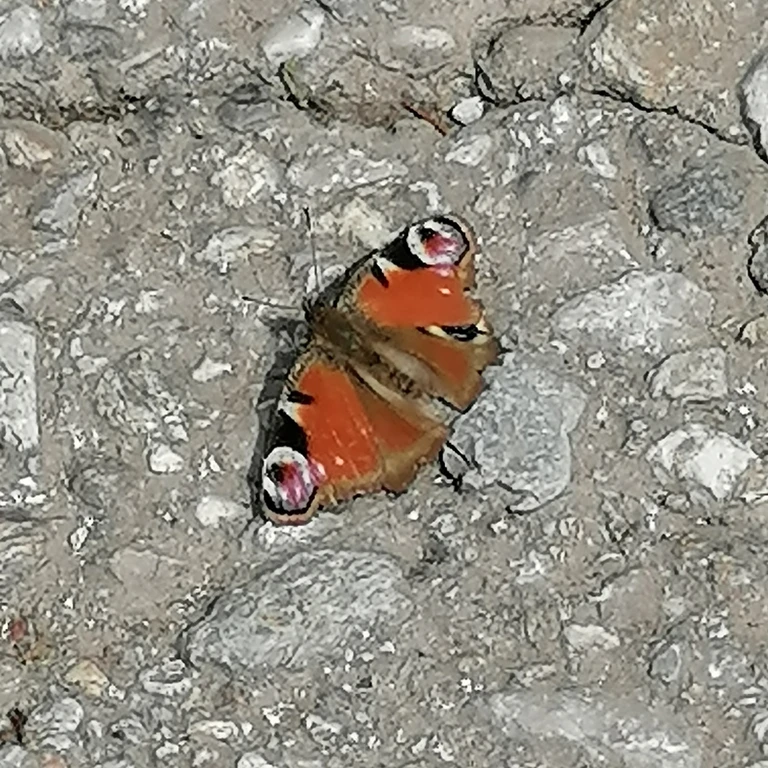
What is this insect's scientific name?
Aglais io
